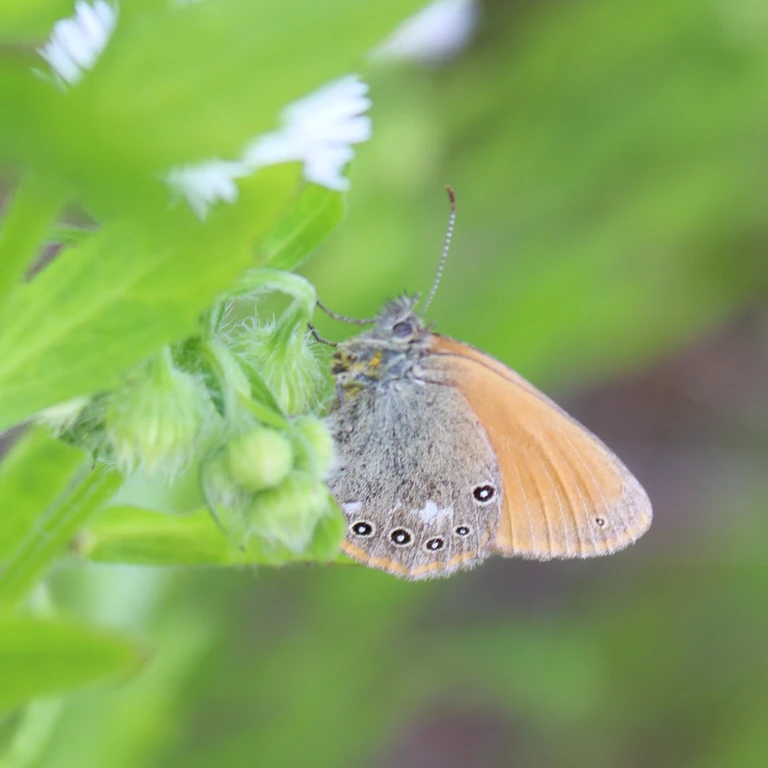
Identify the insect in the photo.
Coenonympha glycerion (also Coenonympha iphis)
